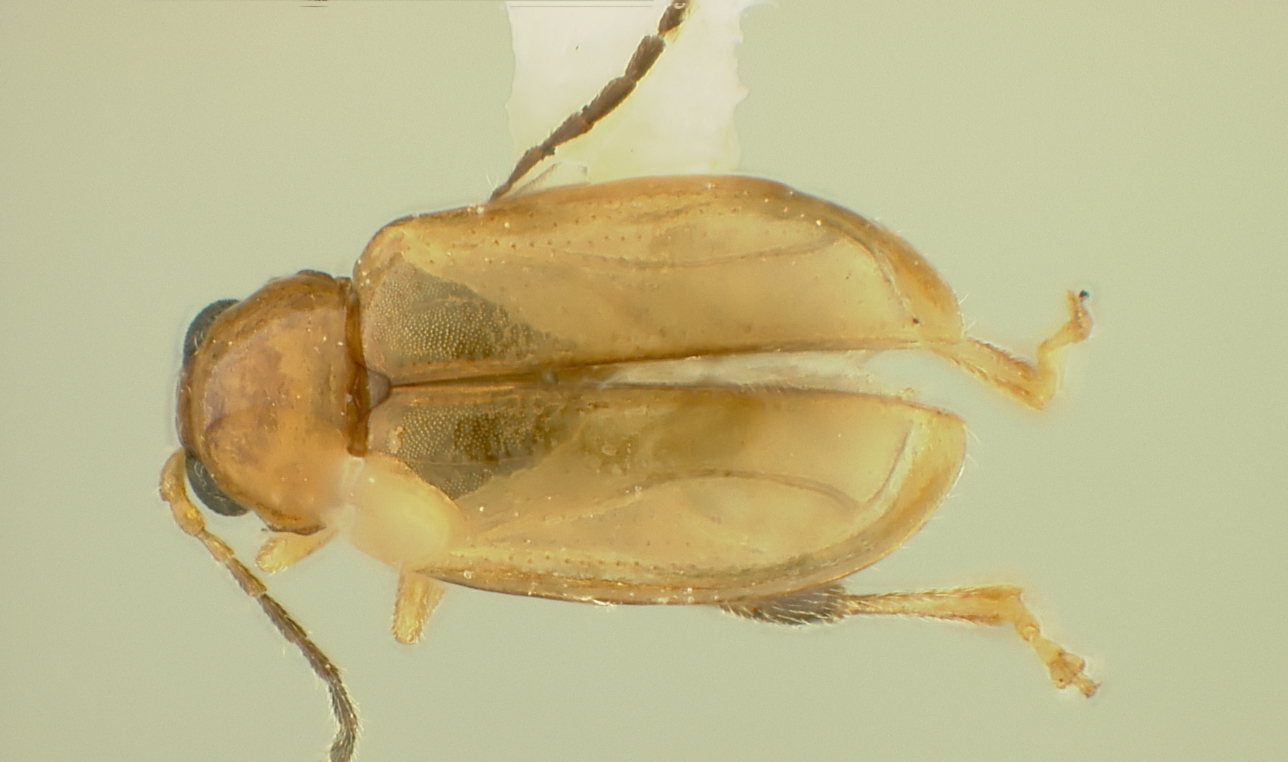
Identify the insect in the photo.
Aphthona phyllanthae
